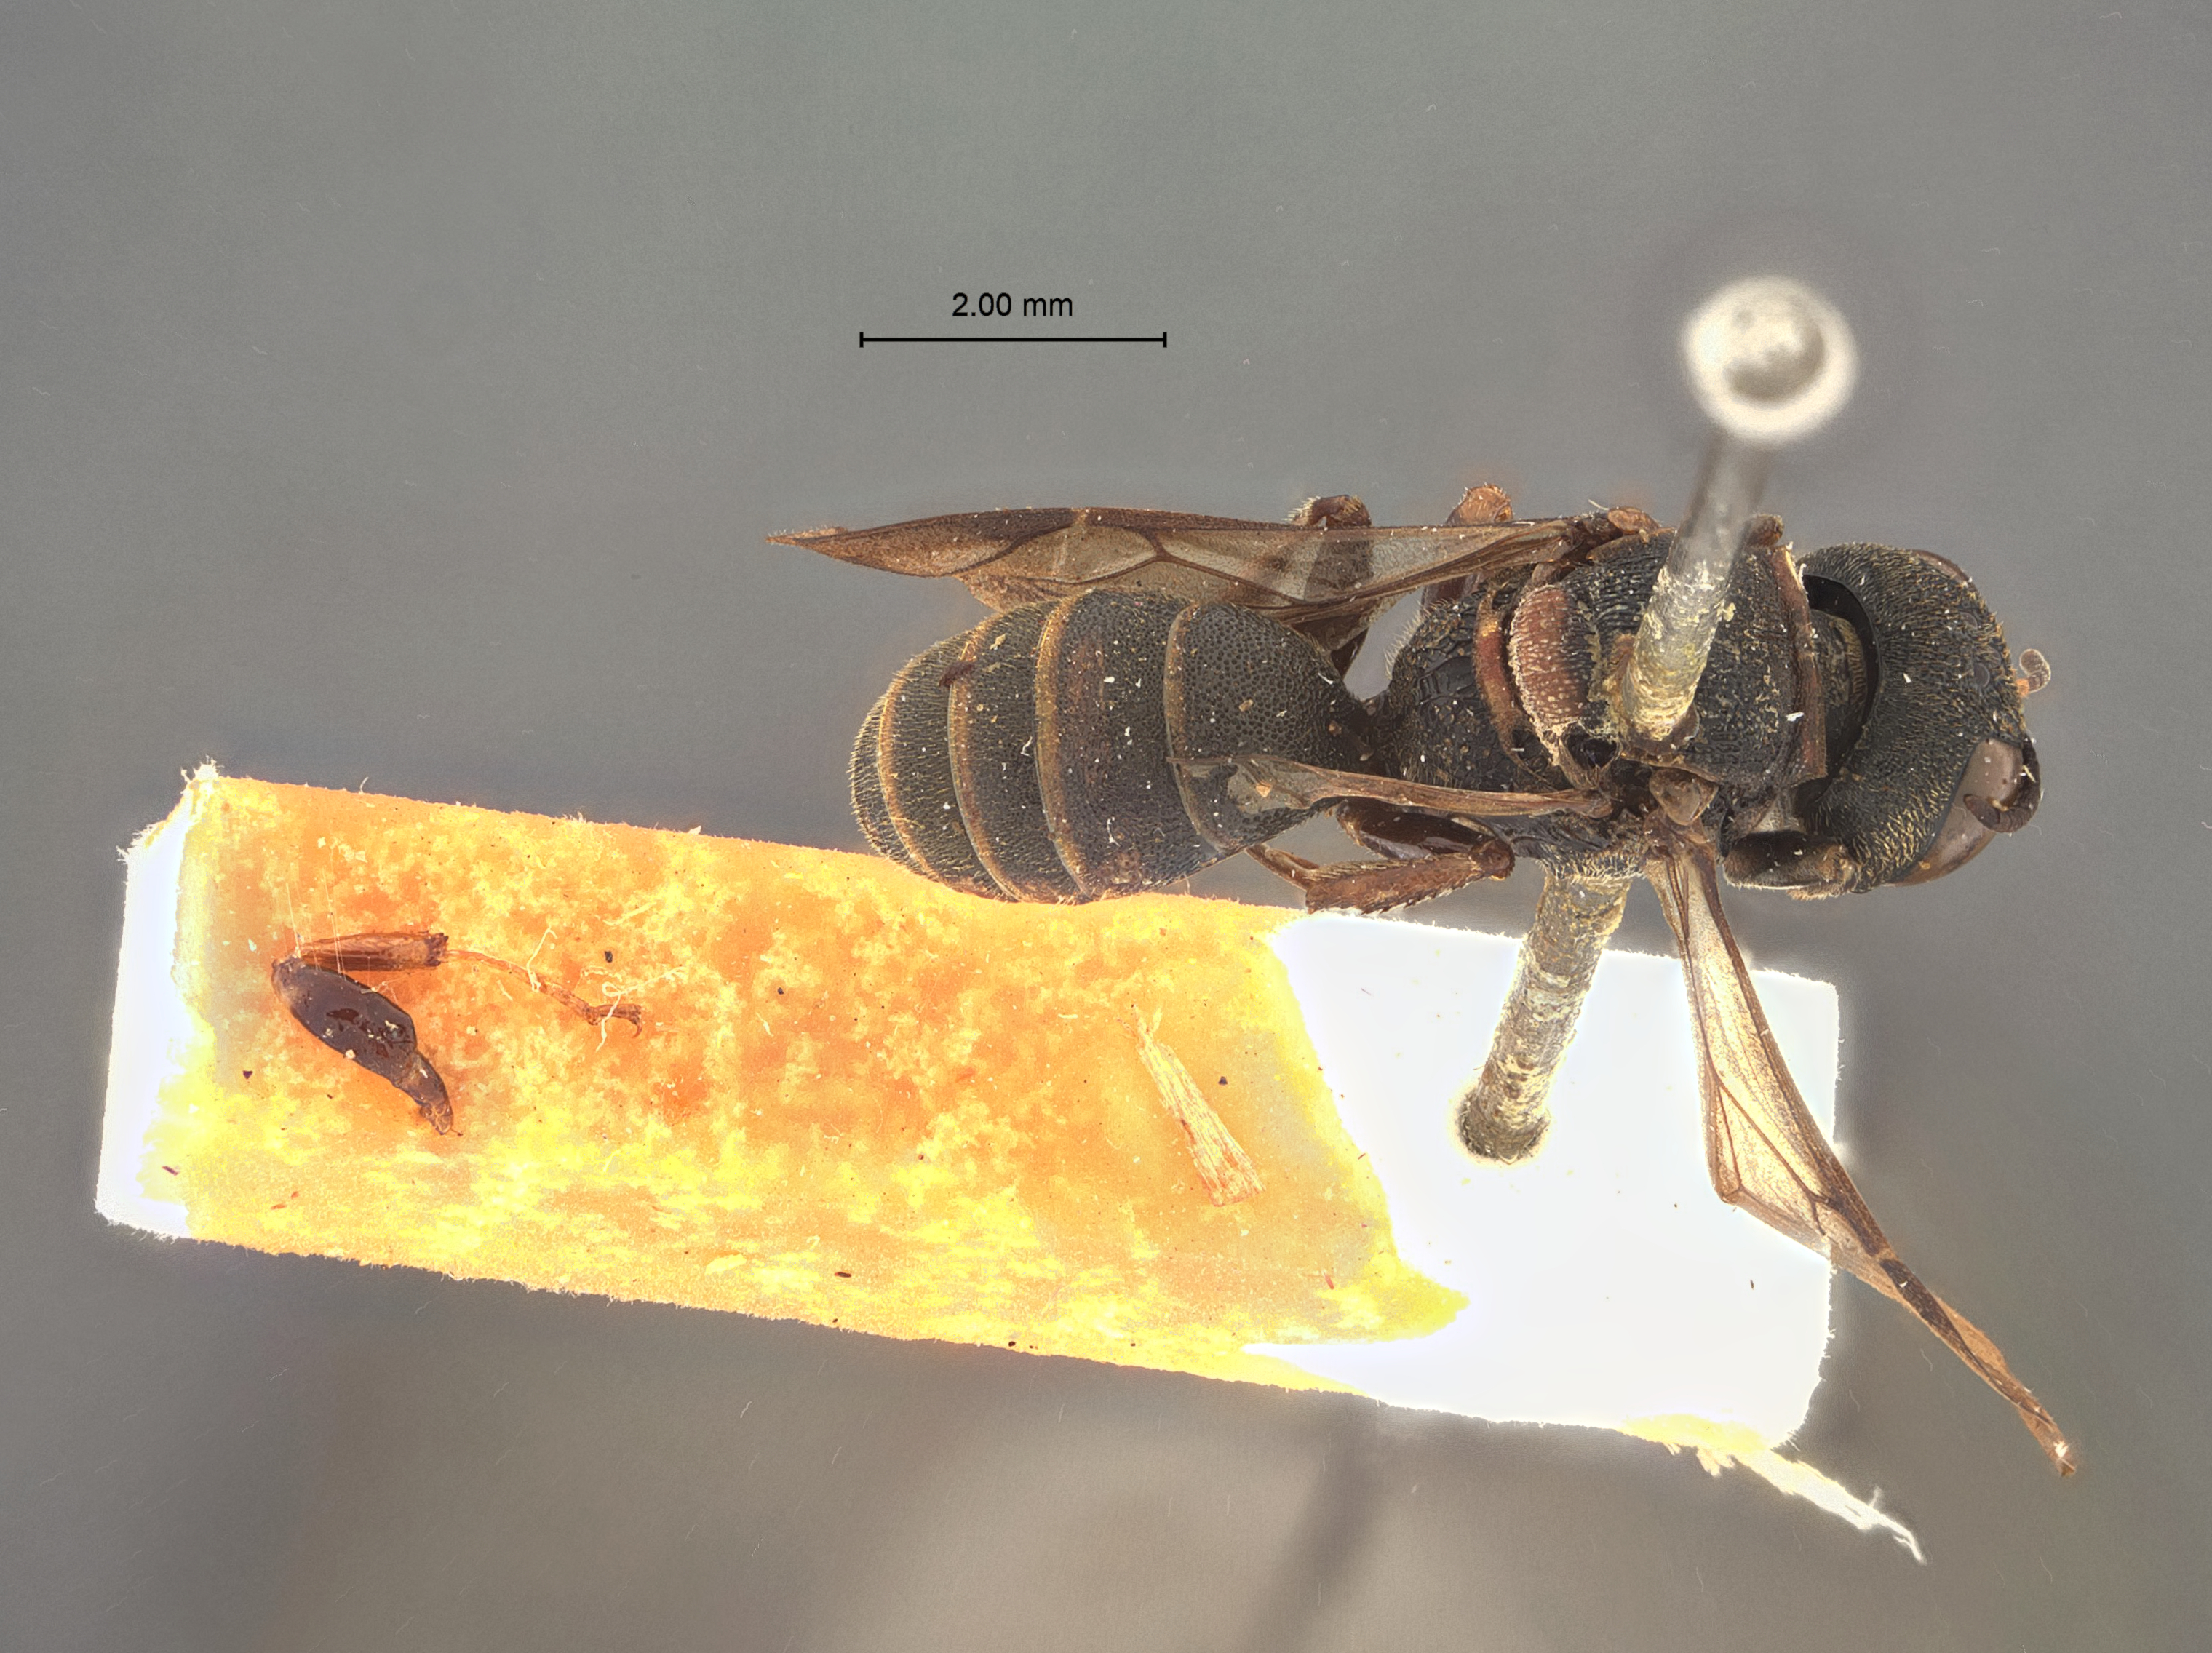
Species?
Lestica luzonica
